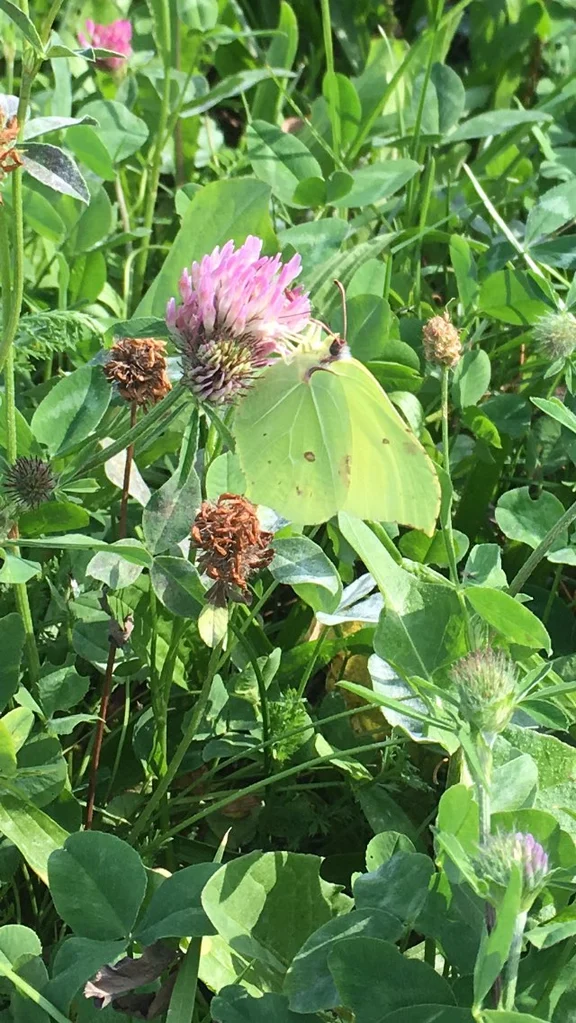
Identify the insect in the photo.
Gonepteryx rhamni
